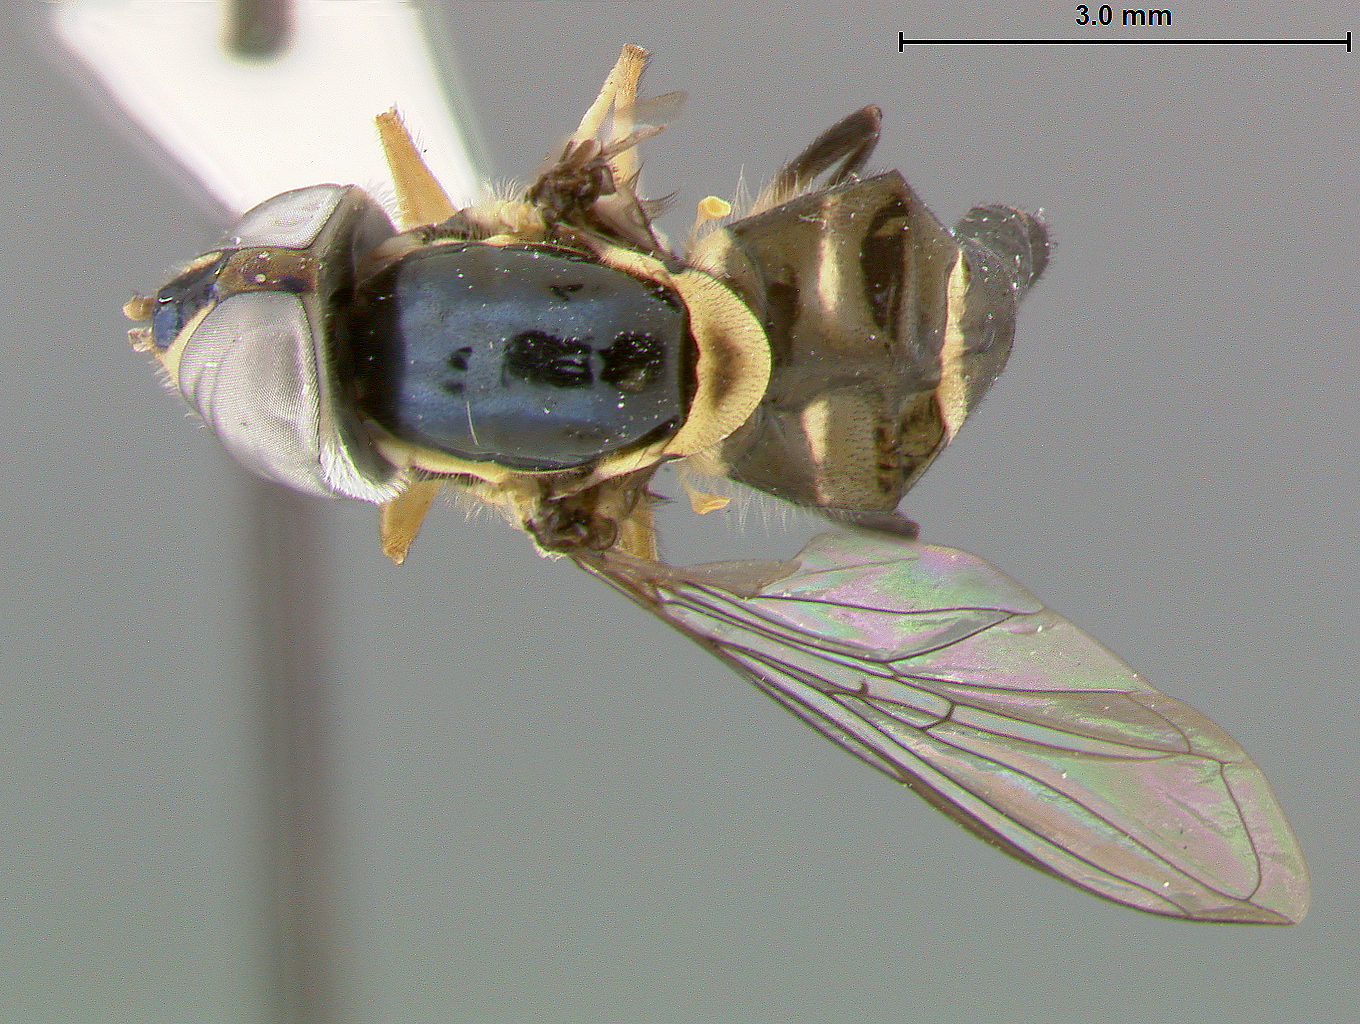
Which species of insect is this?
Epistrophe longulus
